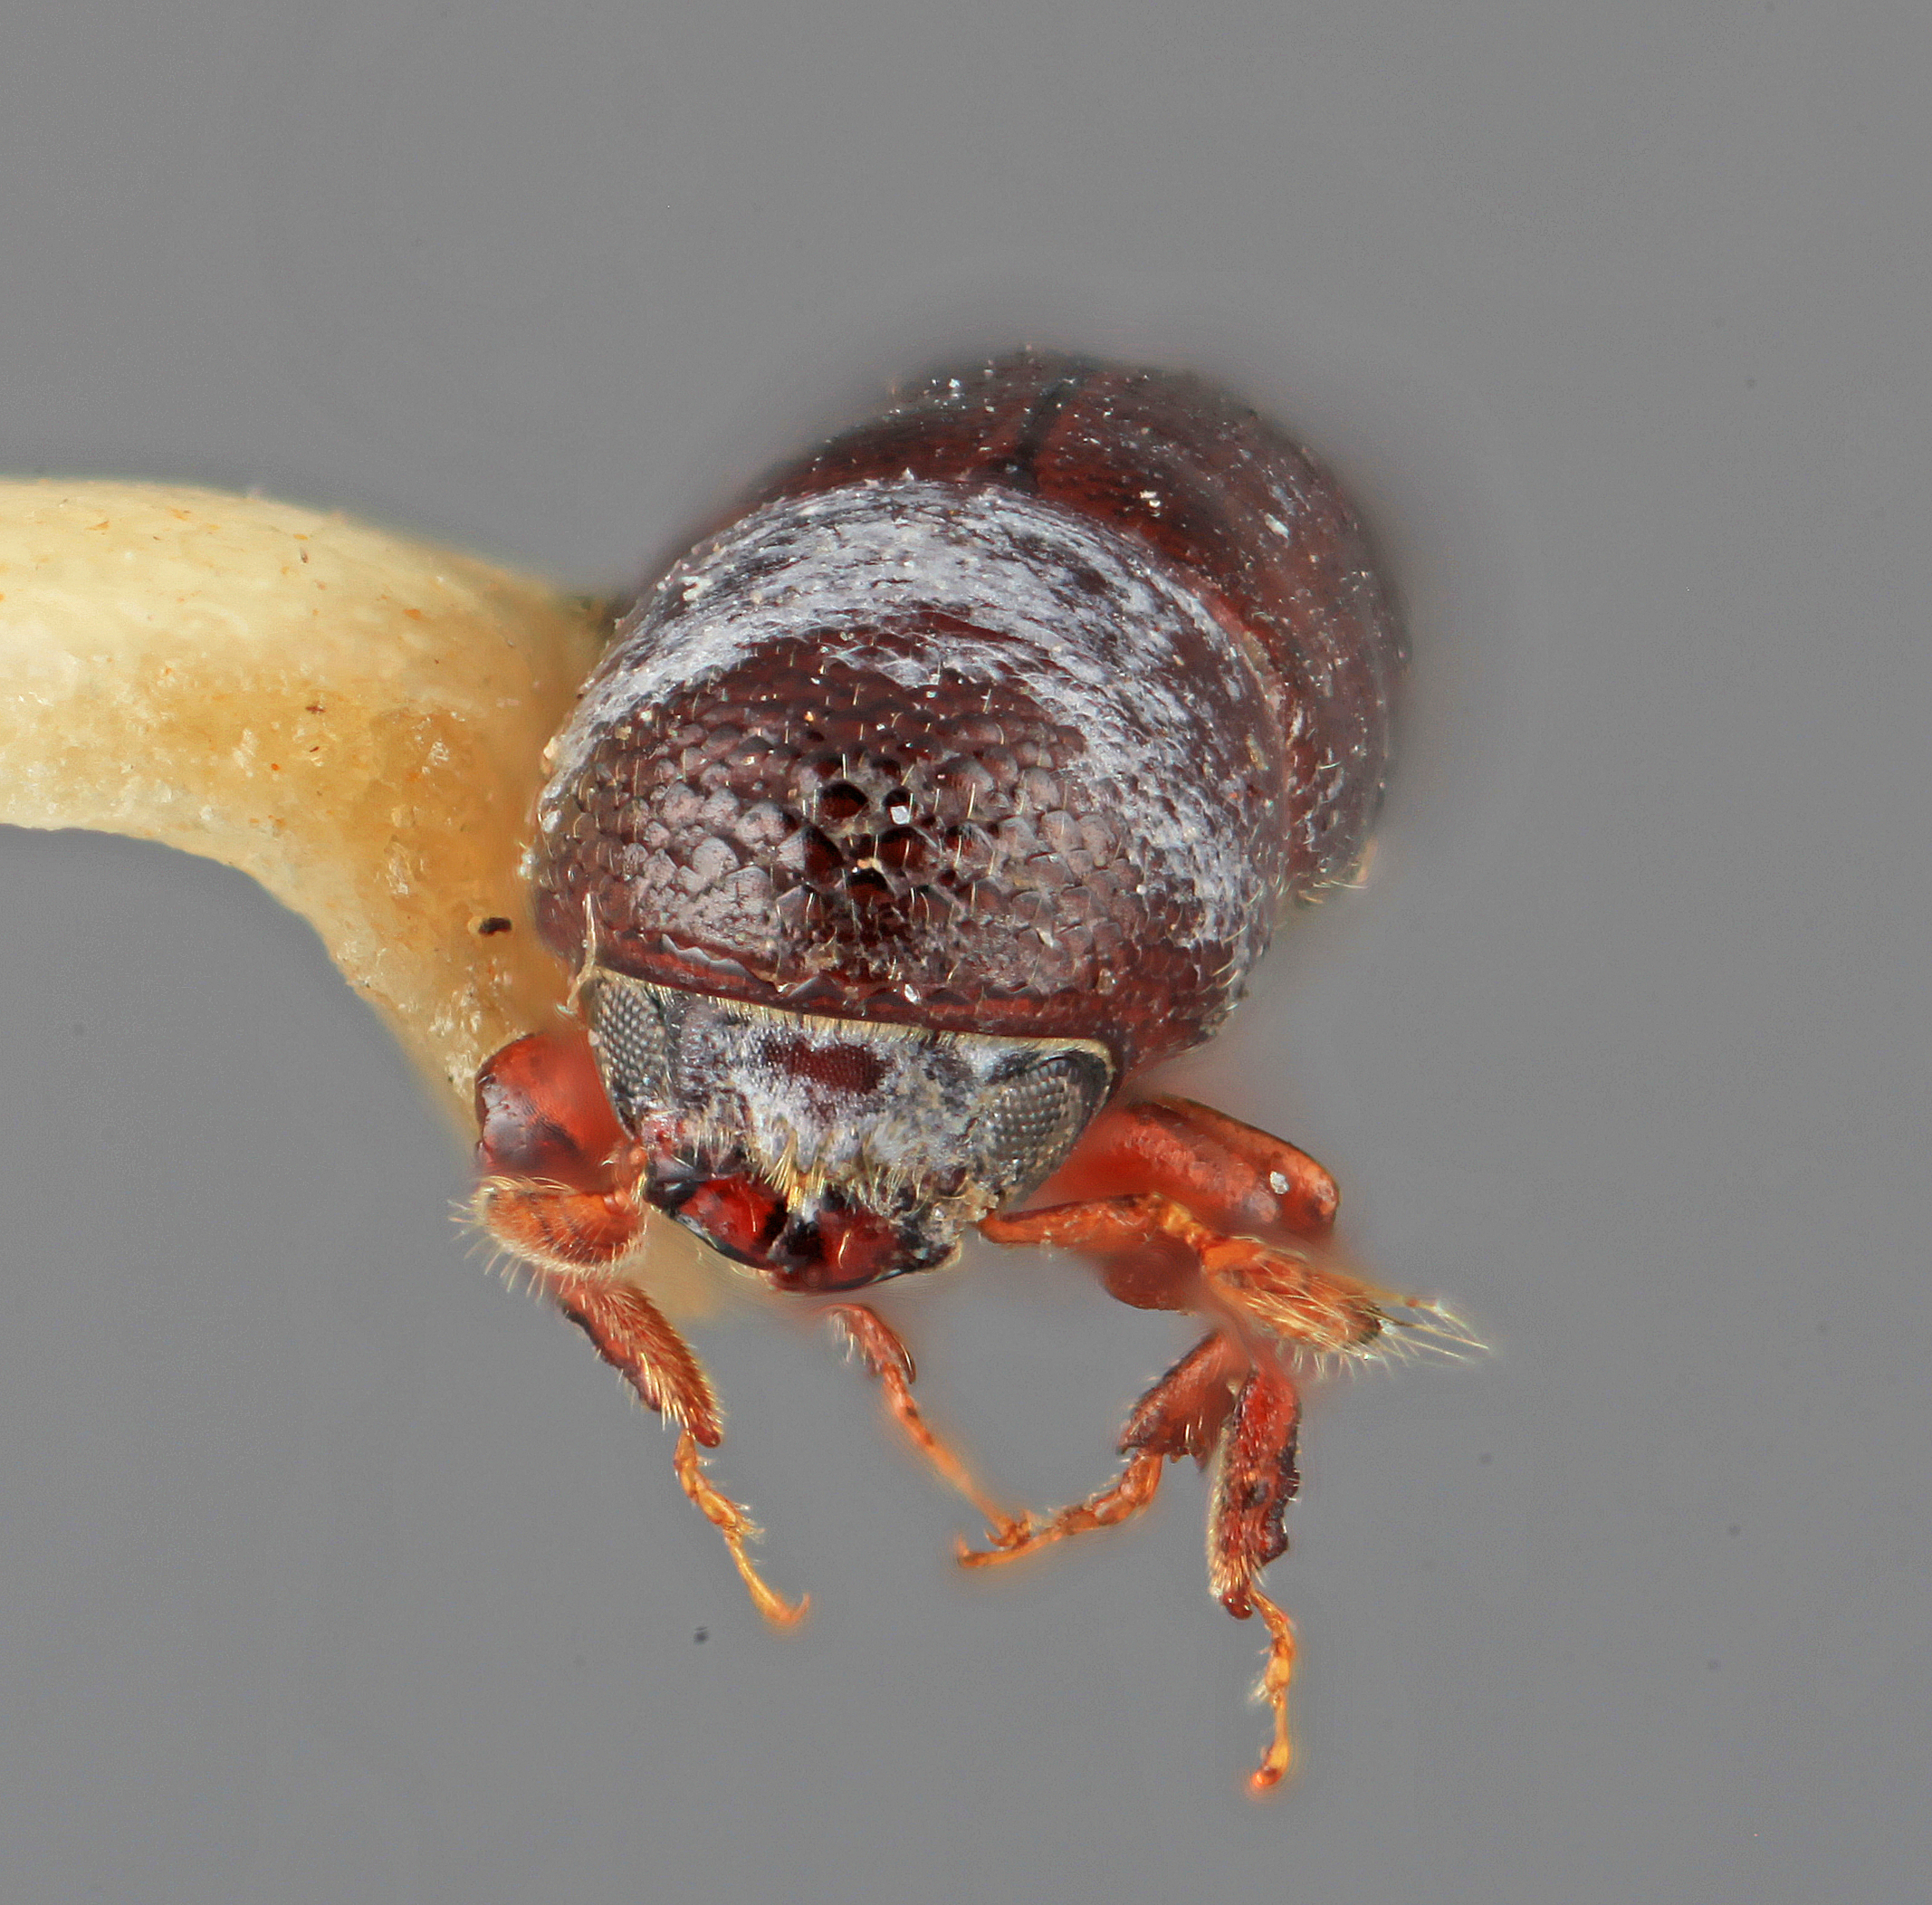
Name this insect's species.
Tricolus peltatus
